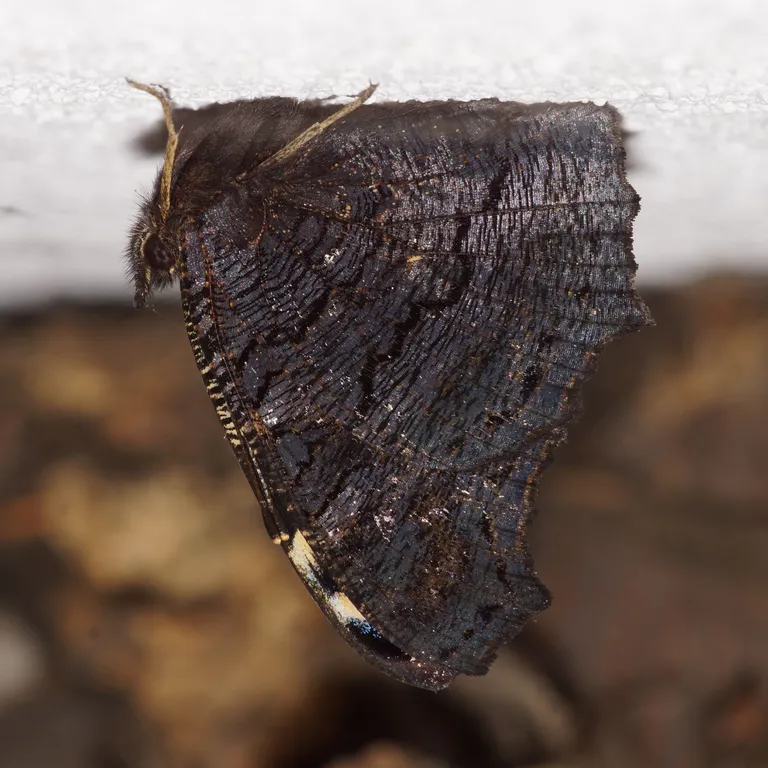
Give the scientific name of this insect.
Aglais io
